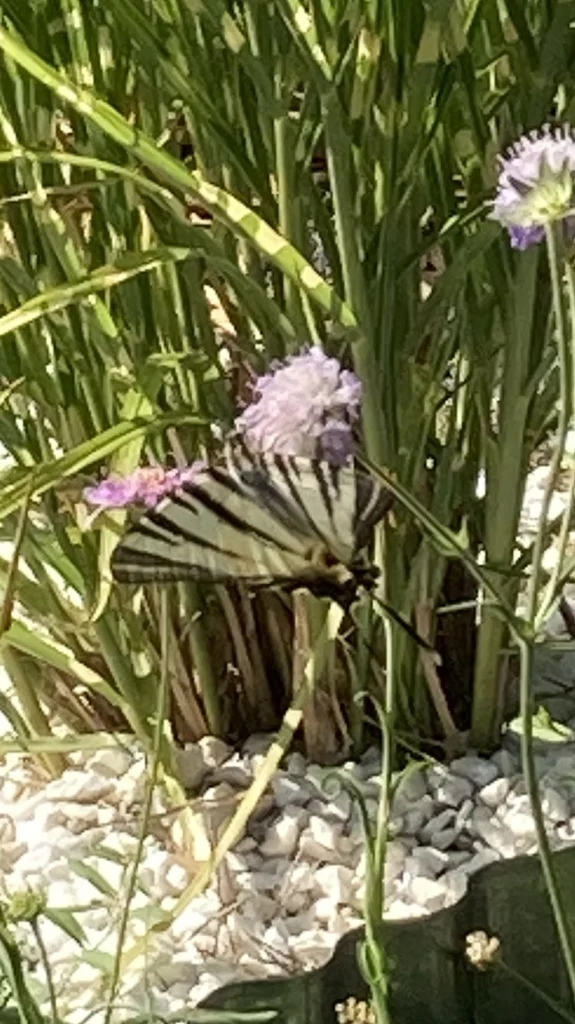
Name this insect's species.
Iphiclides podalirius
